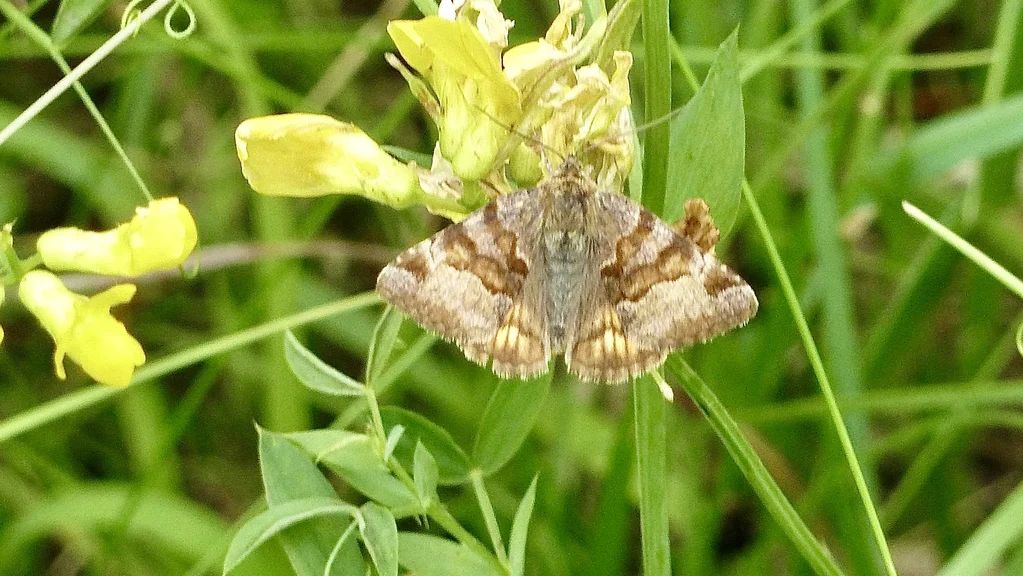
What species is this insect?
Euclidia glyphica
